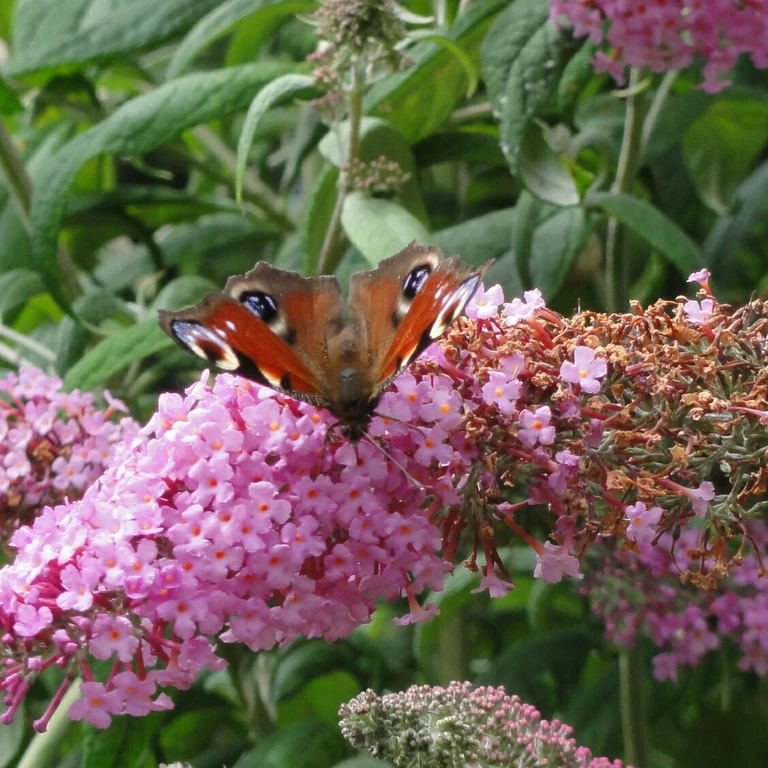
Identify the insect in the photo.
Aglais io
